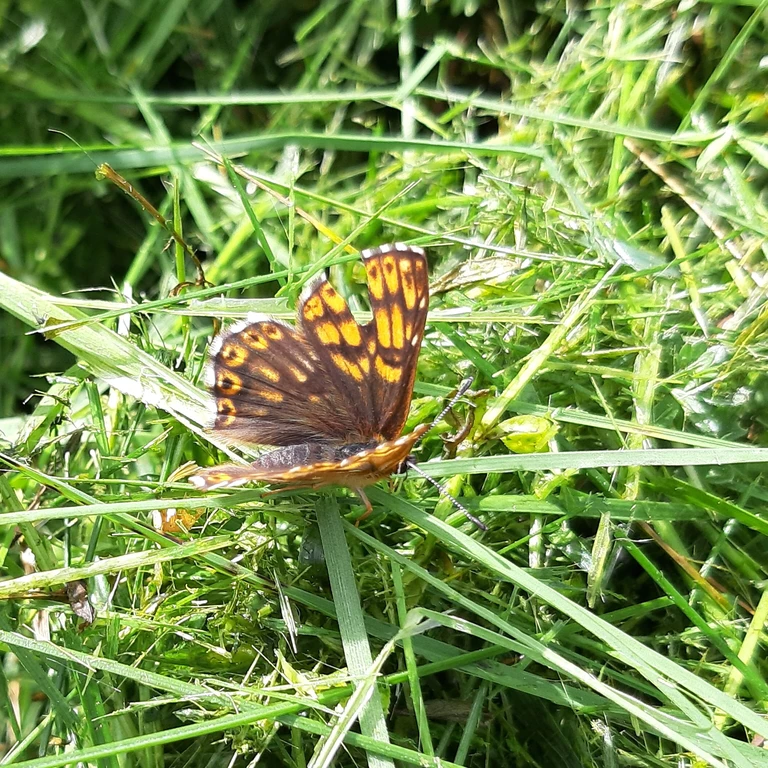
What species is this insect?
Hamearis lucina
